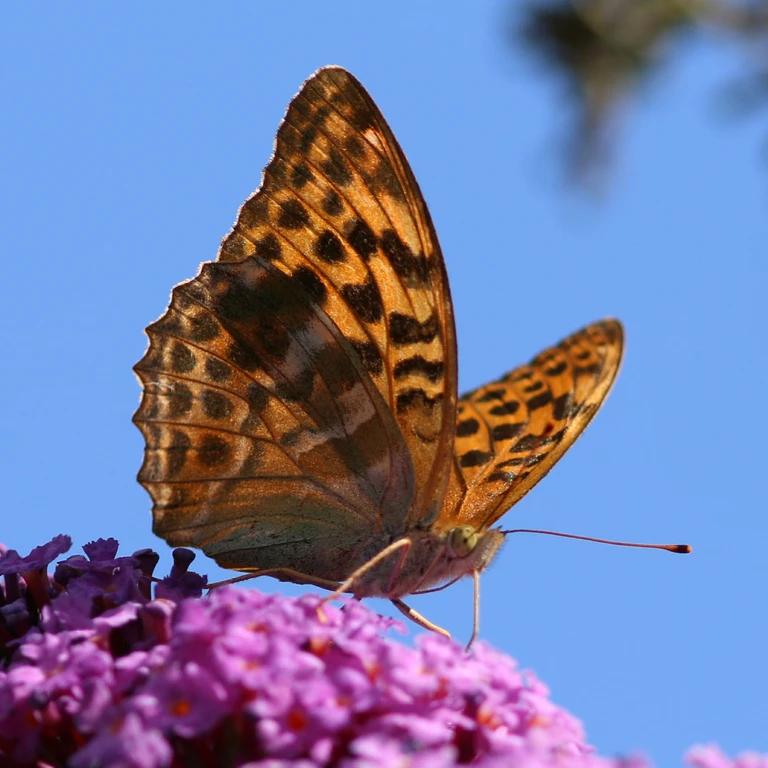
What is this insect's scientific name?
Argynnis paphia
